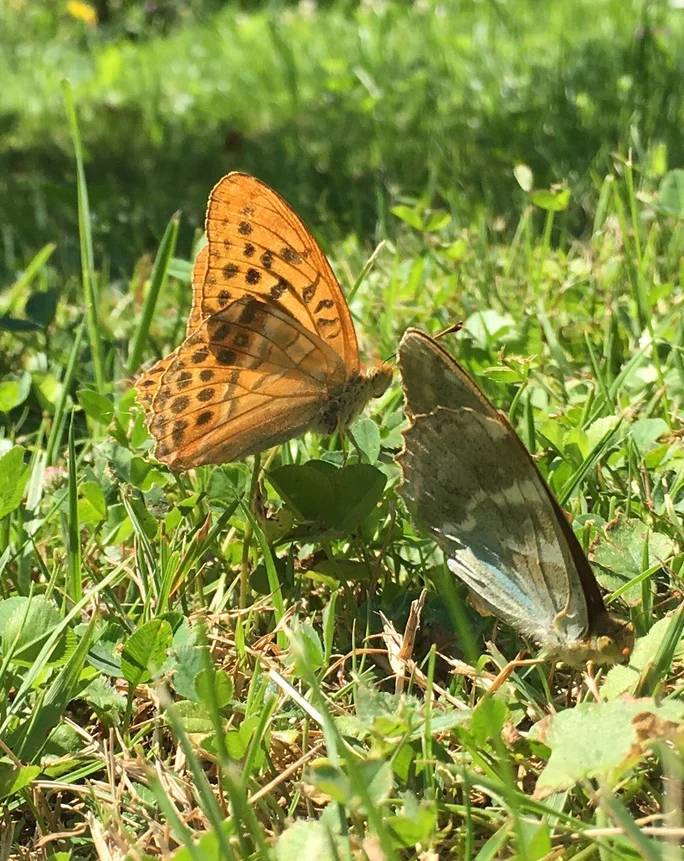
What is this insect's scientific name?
Argynnis paphia
